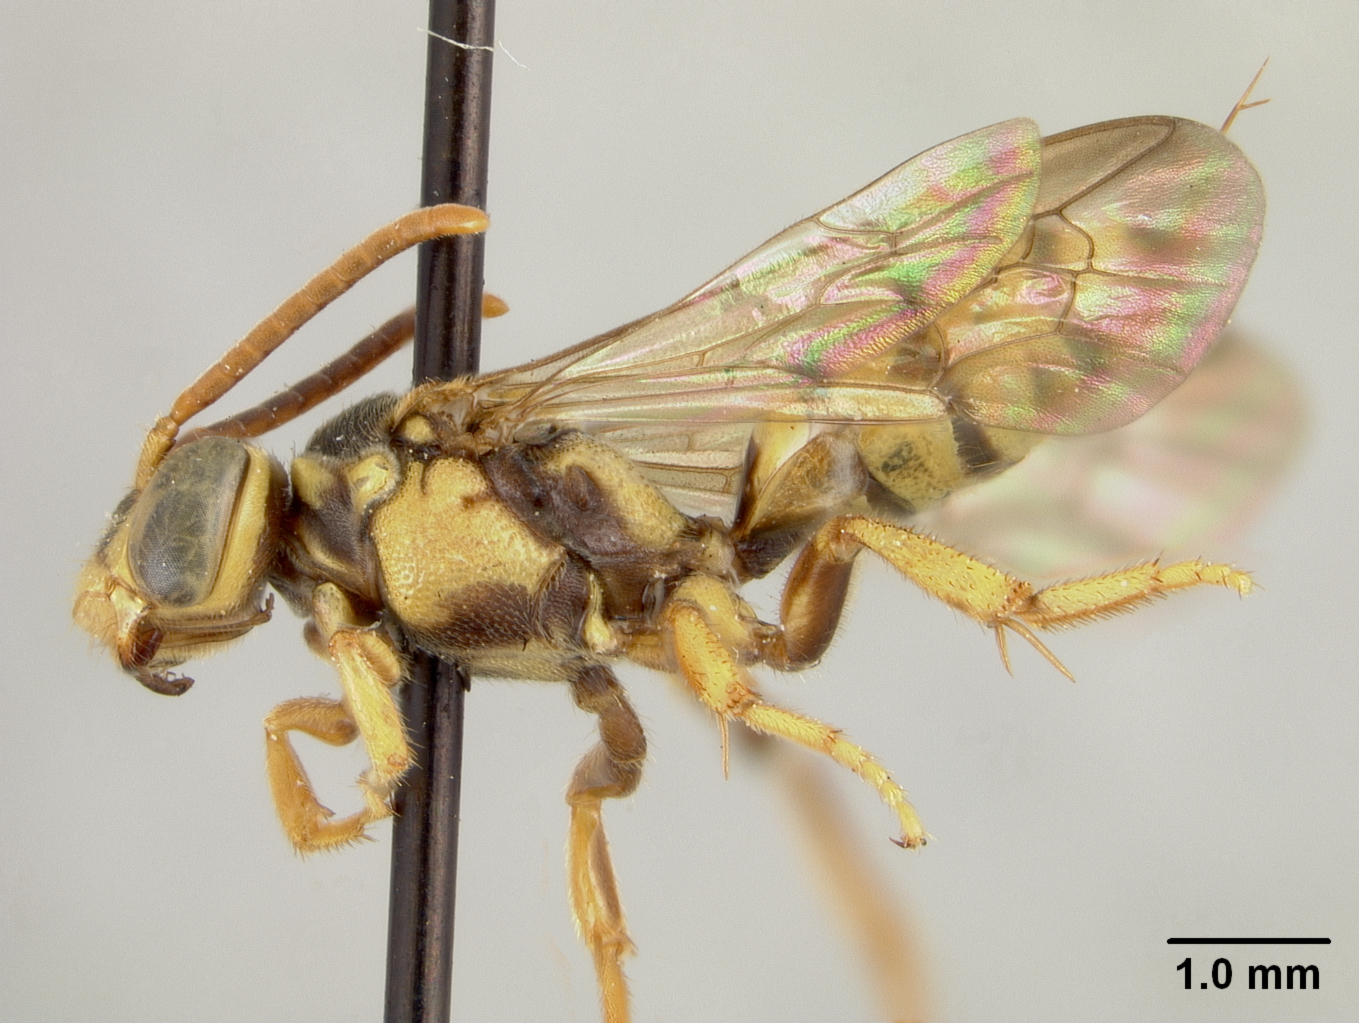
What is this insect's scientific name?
Nomada tenuicornis
